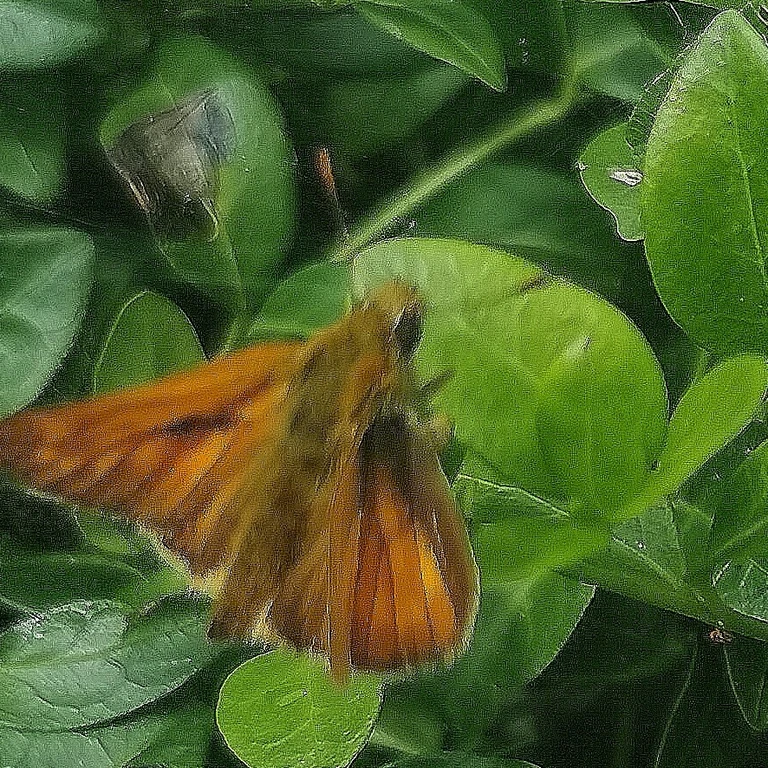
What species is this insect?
Ochlodes sylvanus (also Ochlodes venata)
